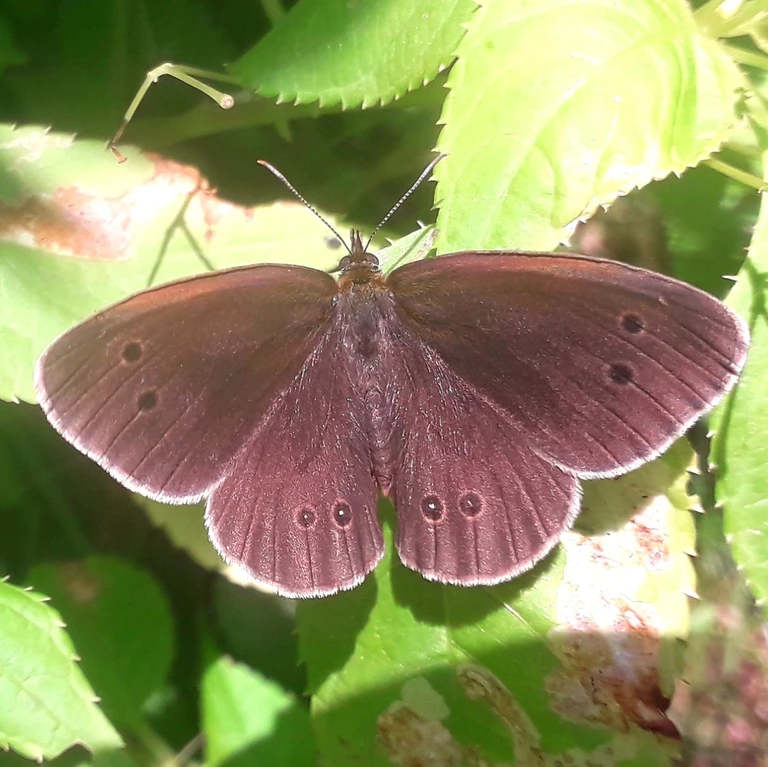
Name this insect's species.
Aphantopus hyperantus
